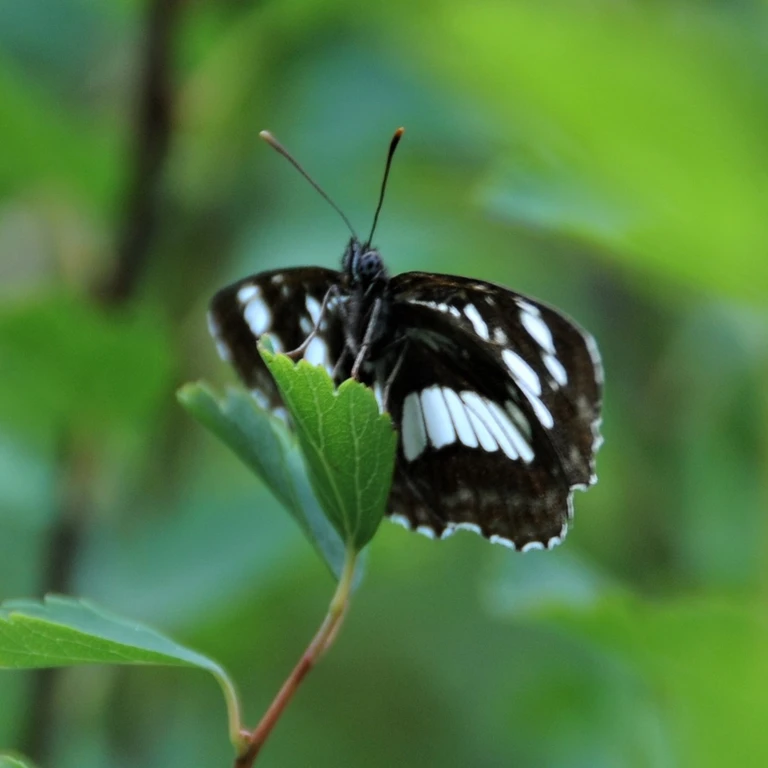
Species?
Neptis rivularis
